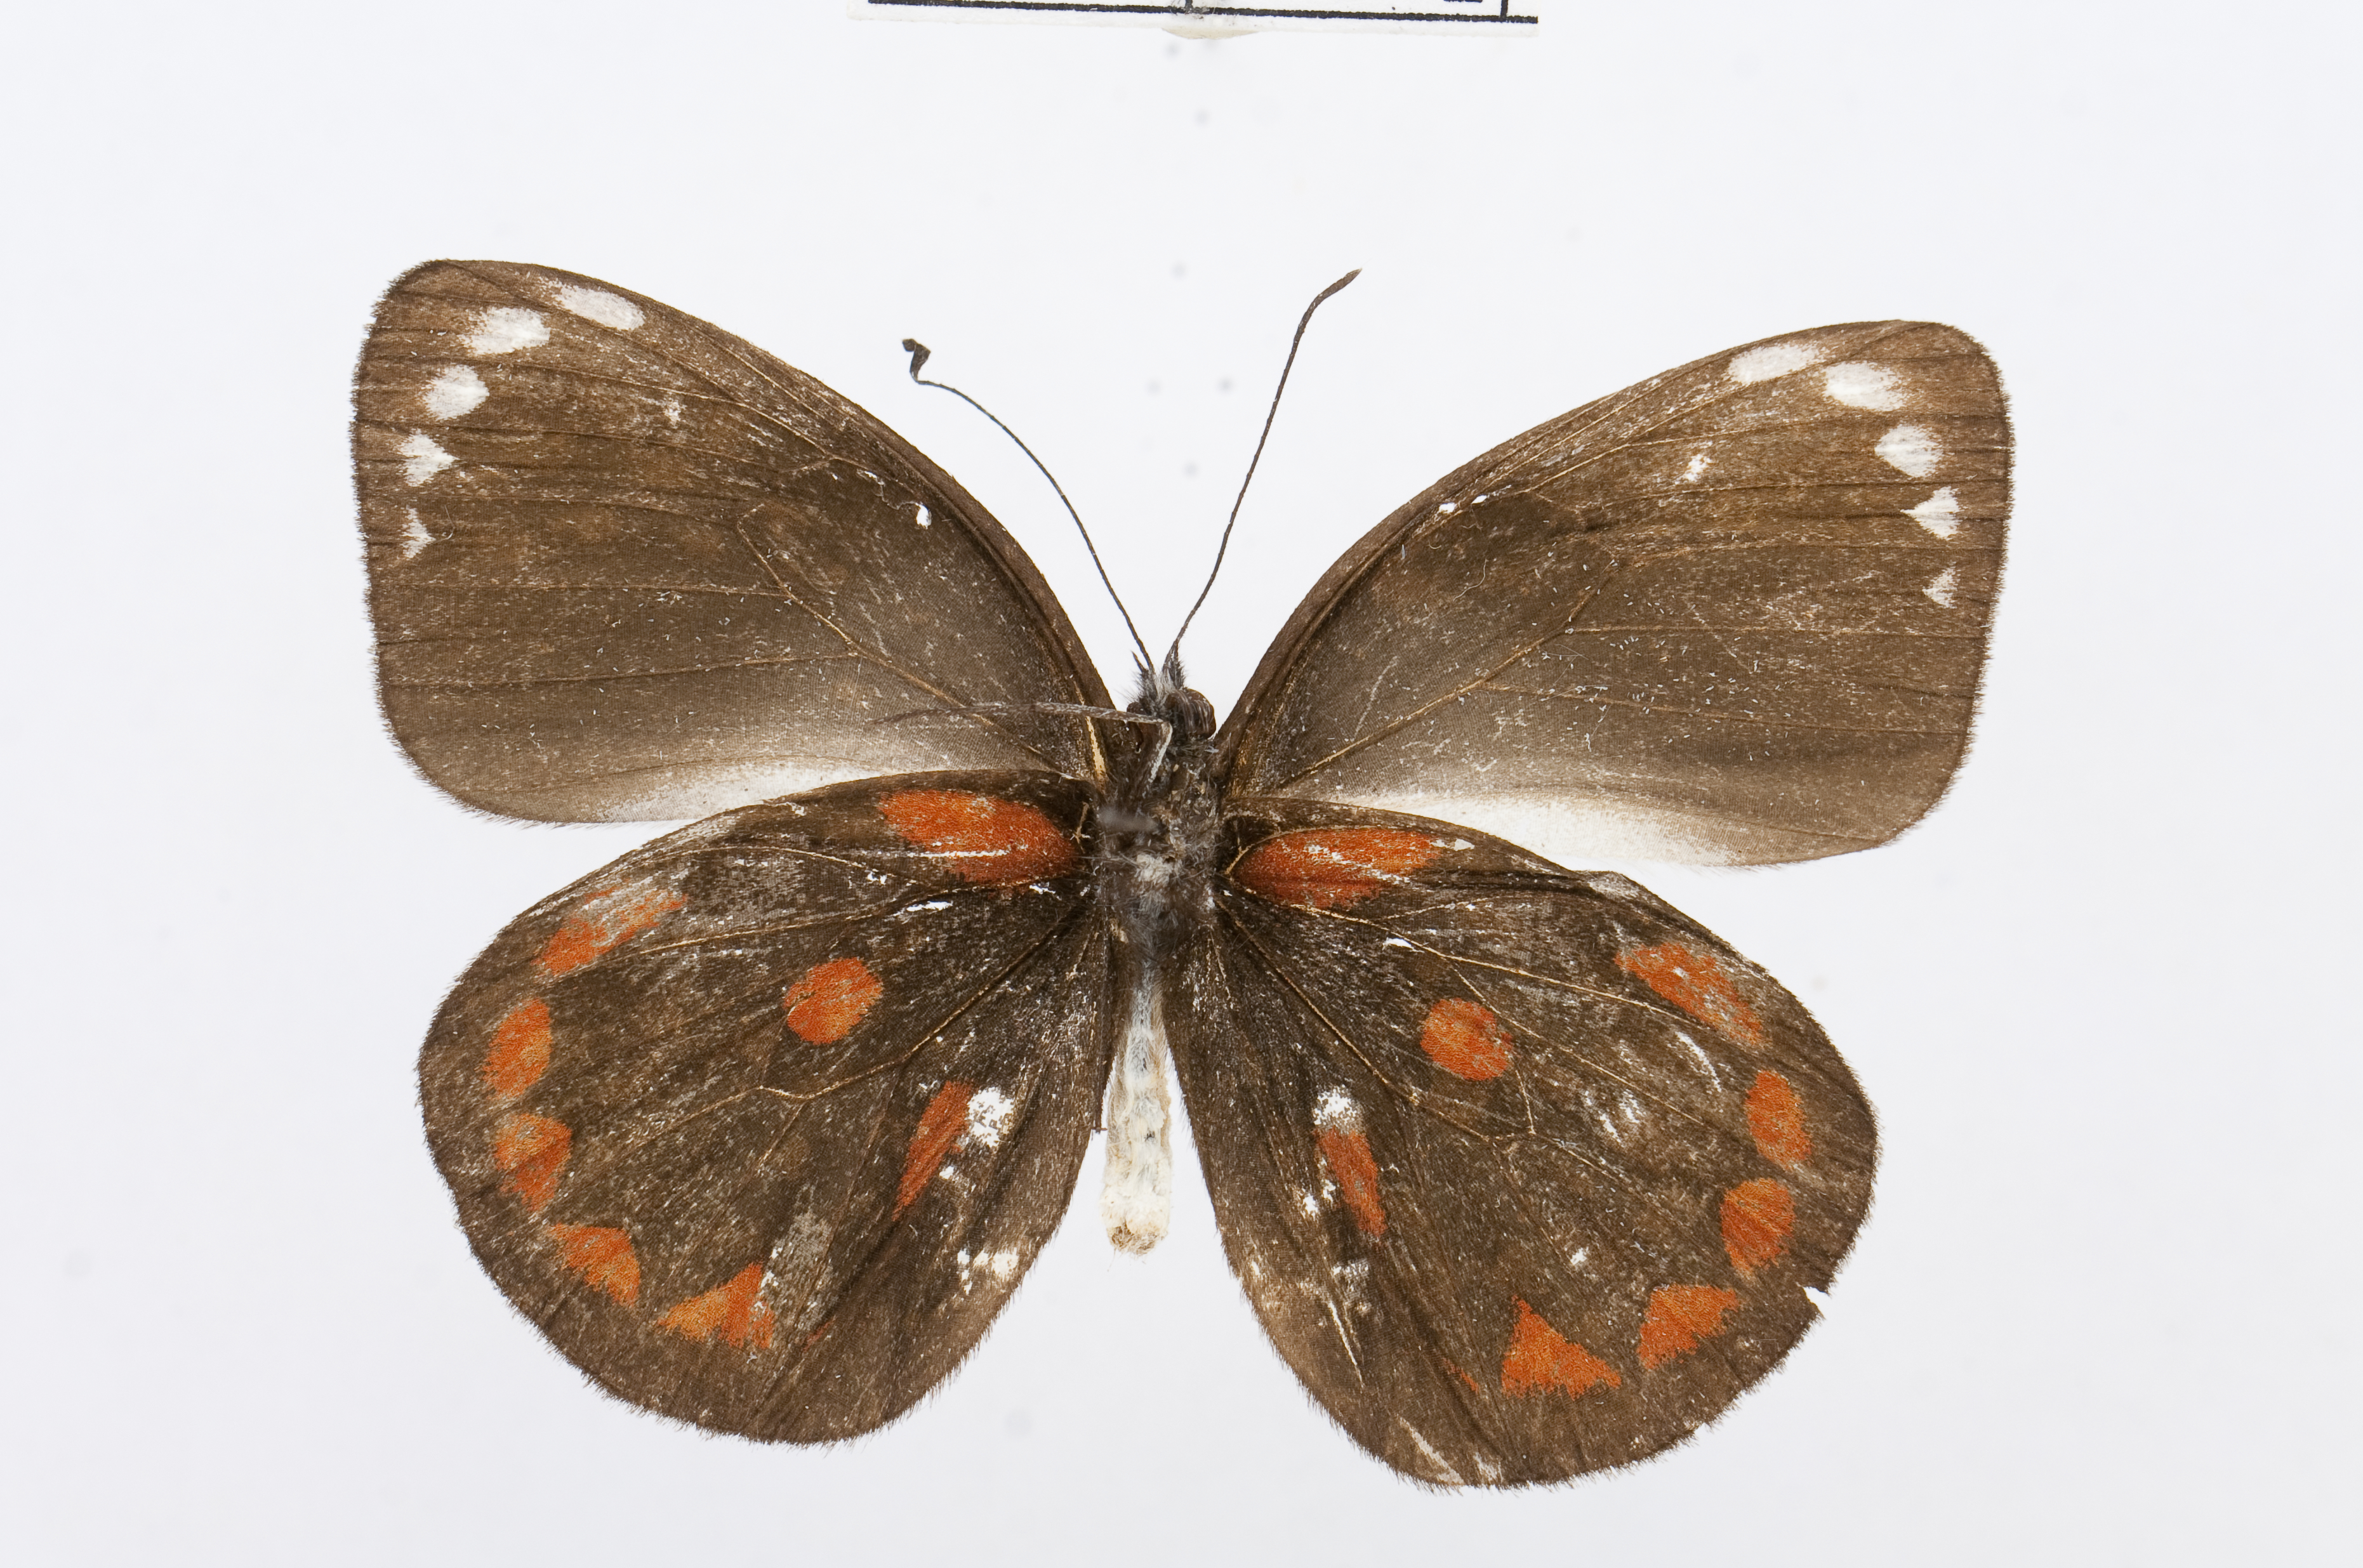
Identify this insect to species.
Delias bornemanni
